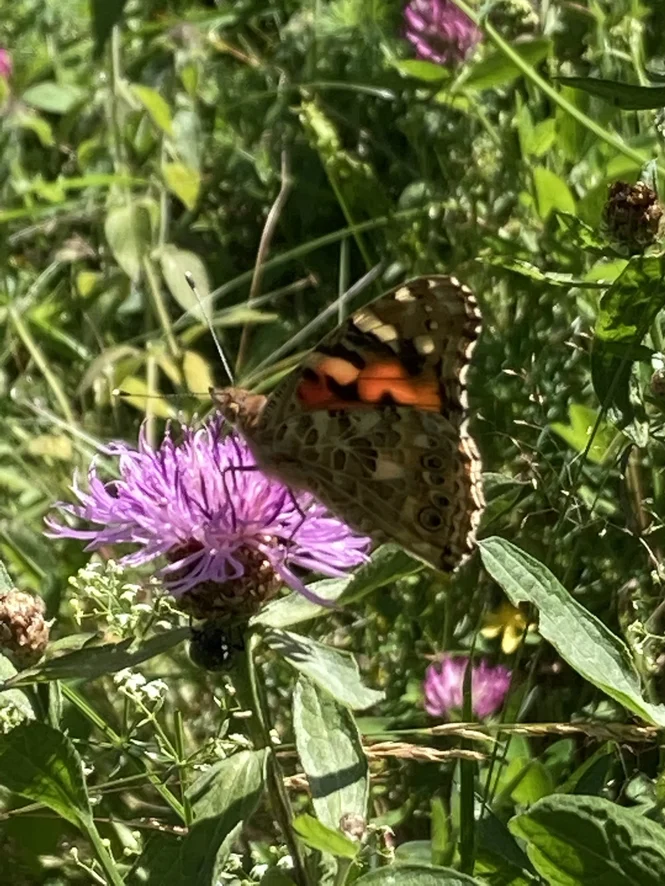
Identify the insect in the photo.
Vanessa cardui
